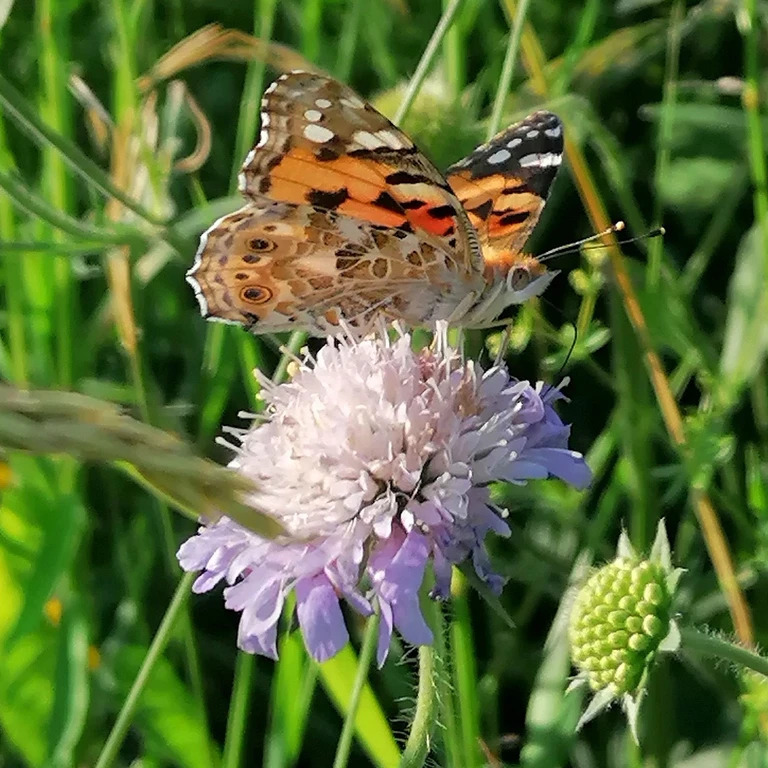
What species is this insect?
Vanessa cardui
